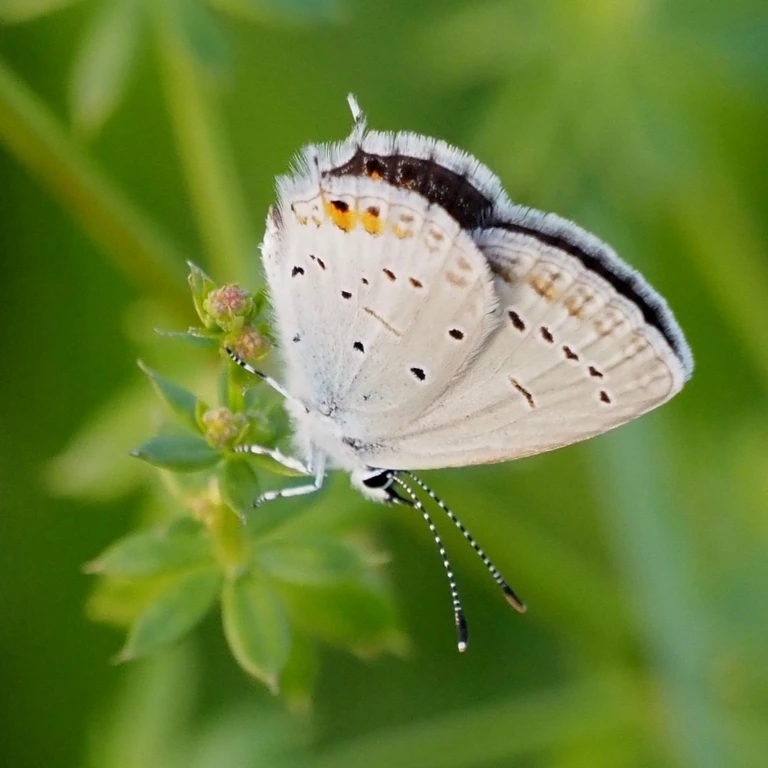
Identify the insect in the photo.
Cupido argiades (also Elkalyce argiades)
